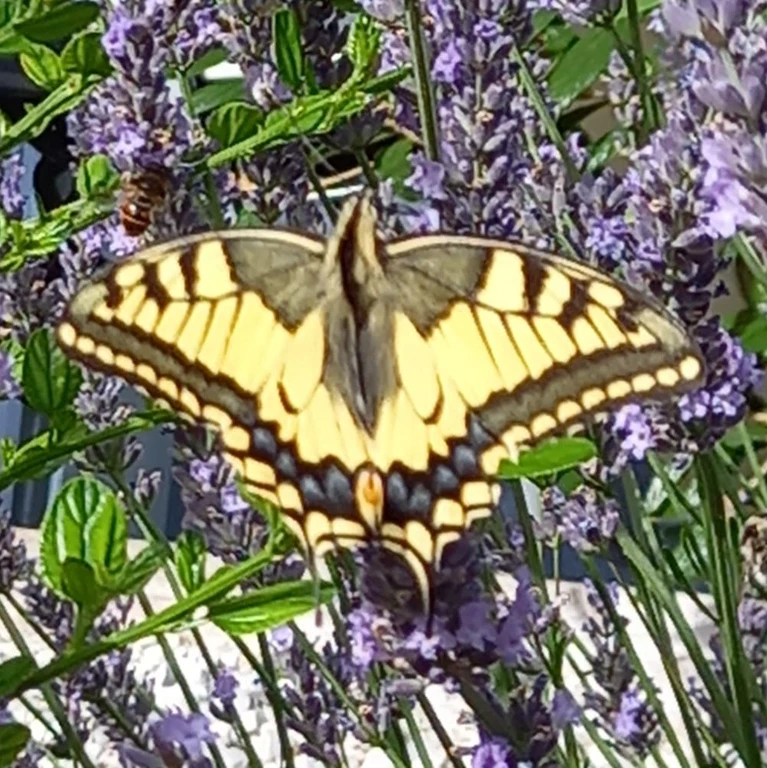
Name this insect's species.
Papilio machaon
